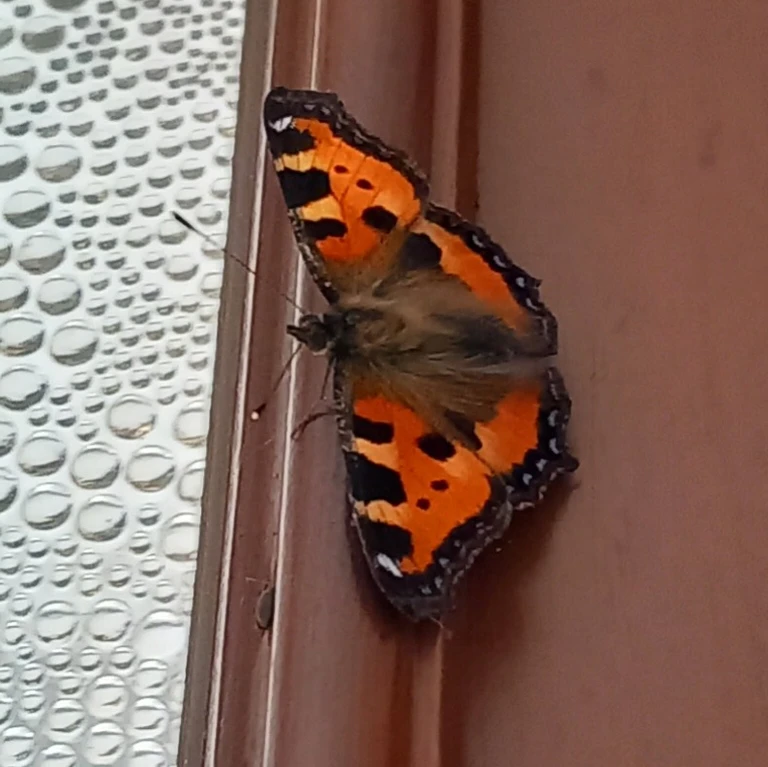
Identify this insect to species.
Aglais urticae
